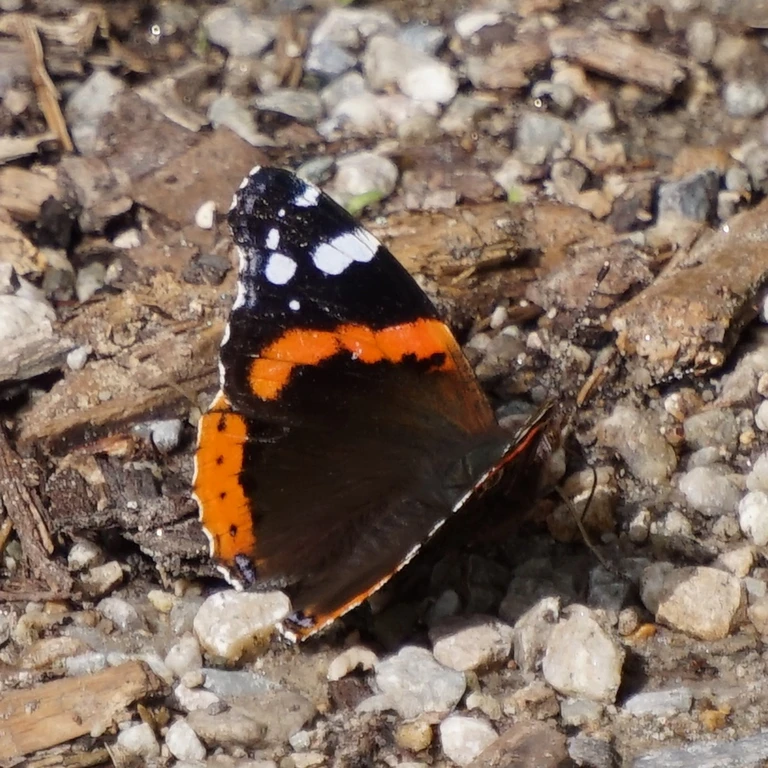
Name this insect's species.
Vanessa atalanta
